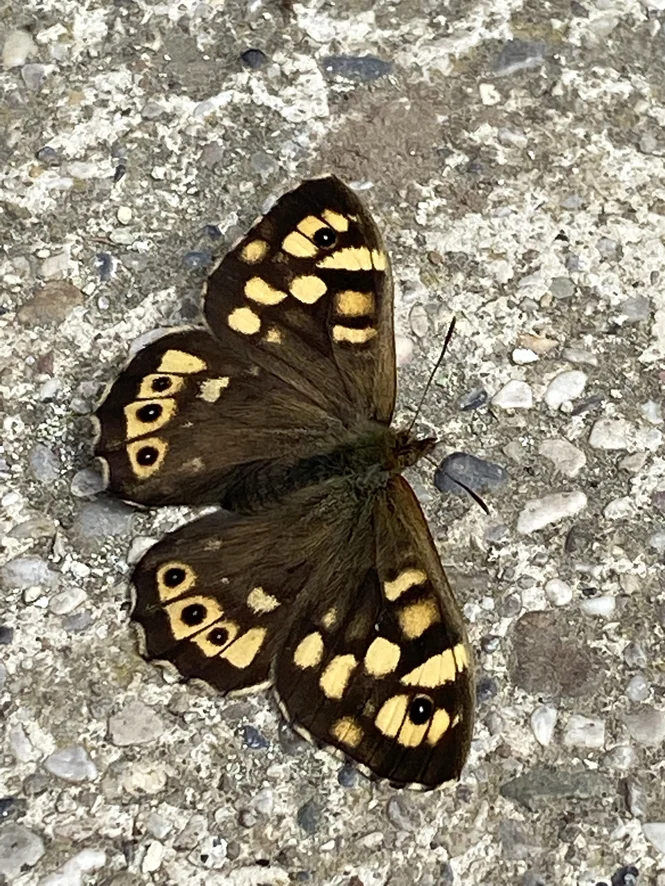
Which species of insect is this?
Pararge aegeria
